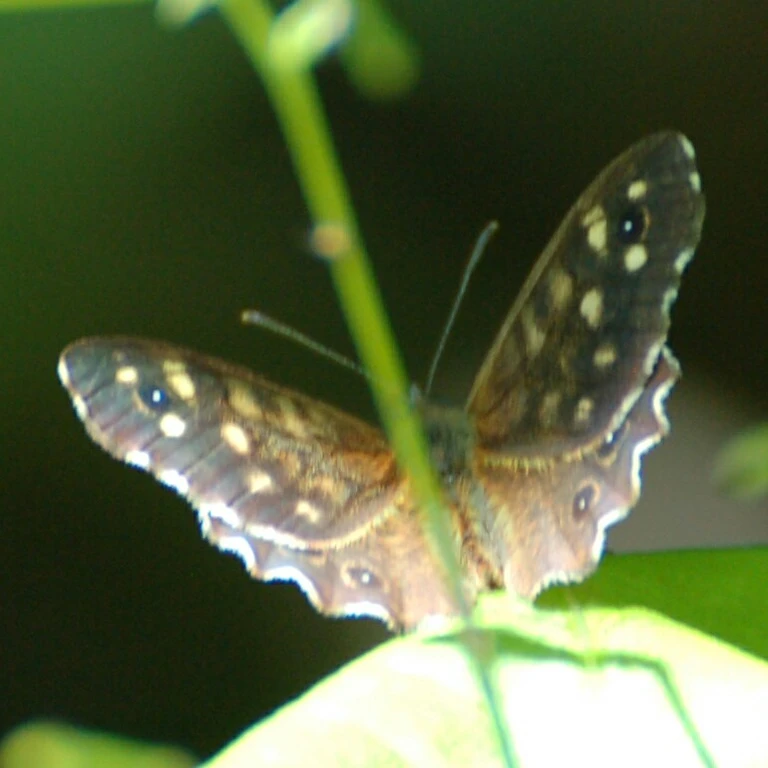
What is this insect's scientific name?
Pararge aegeria
